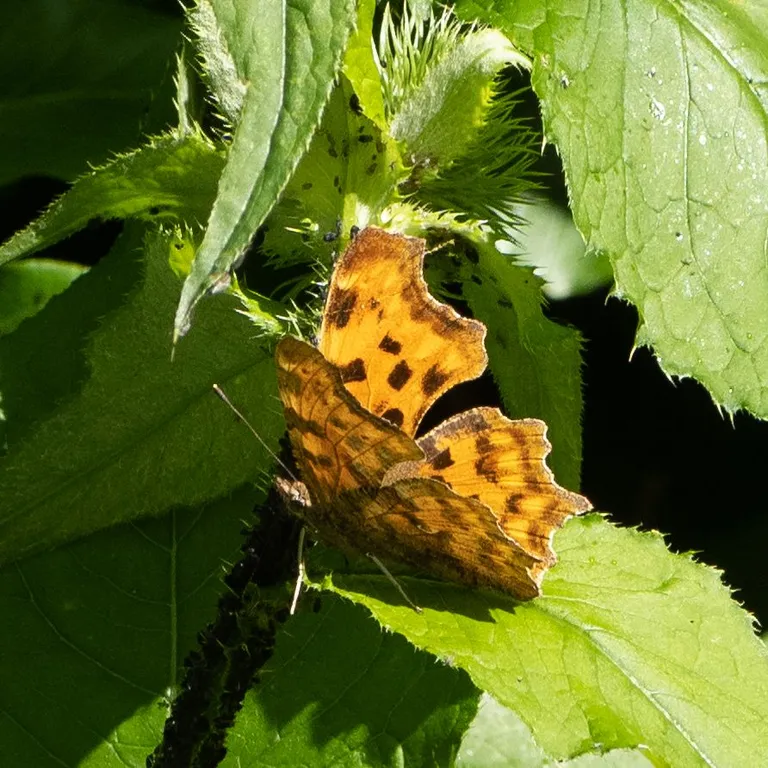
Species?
Polygonia c-album
